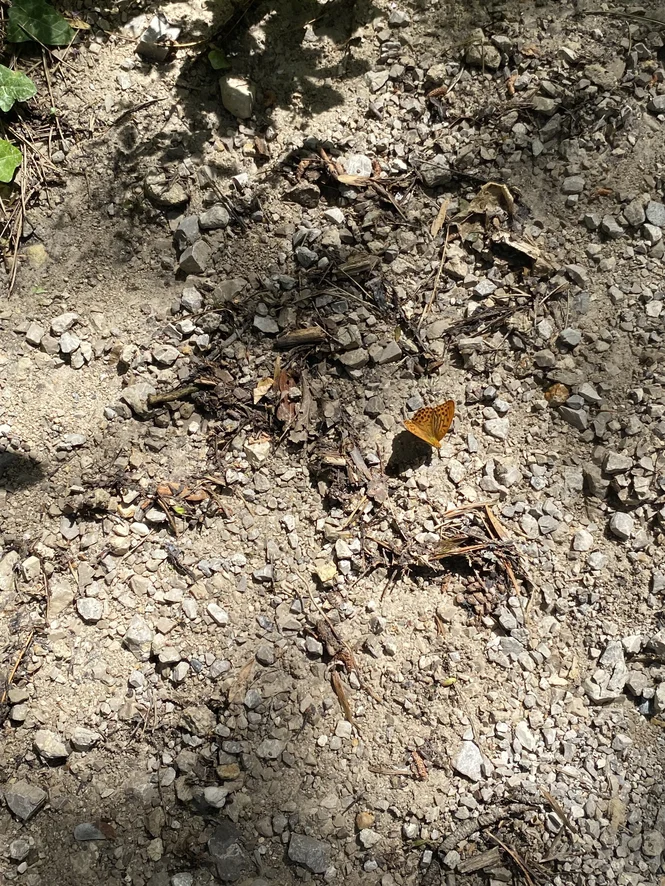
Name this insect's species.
Argynnis paphia
